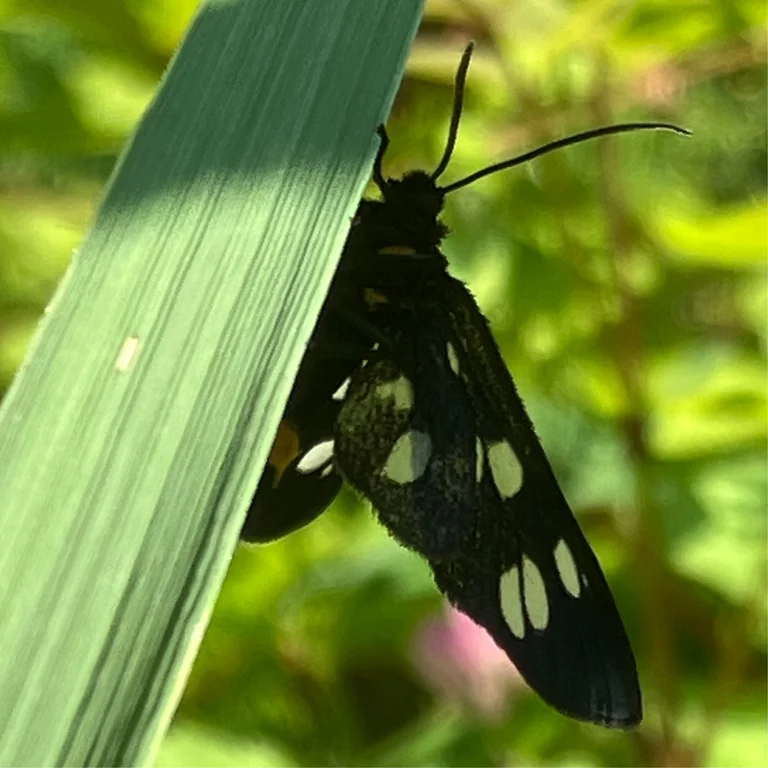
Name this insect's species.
Amata phegea
